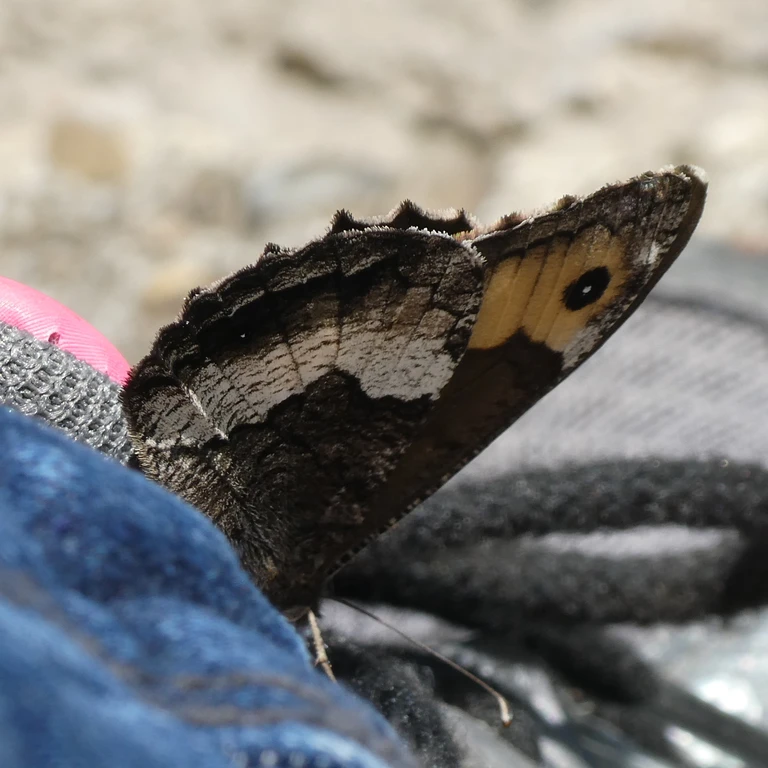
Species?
Hipparchia alcyone
